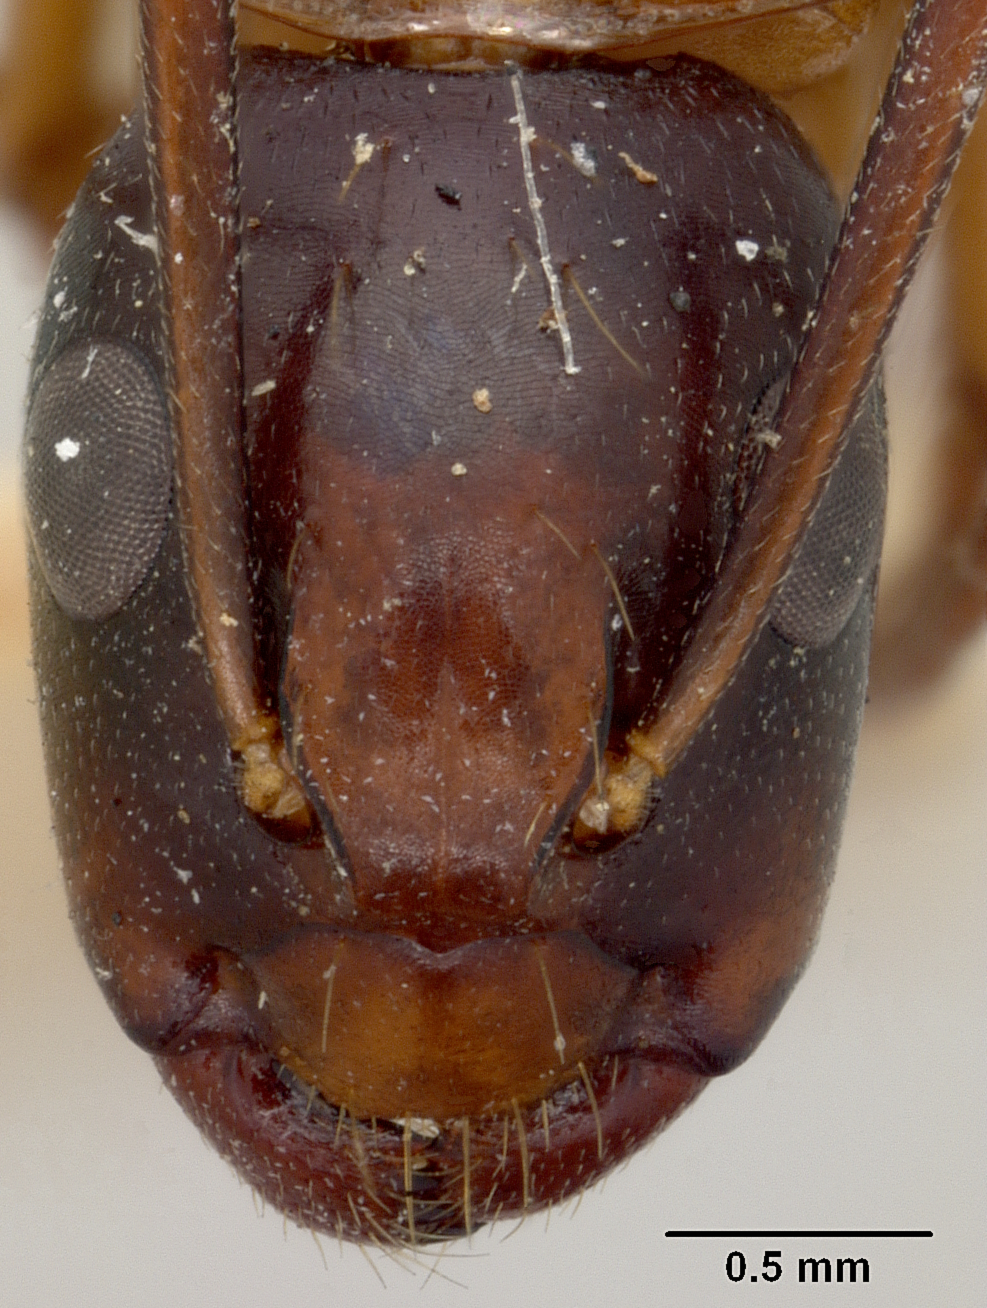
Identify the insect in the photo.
Camponotus texanus
